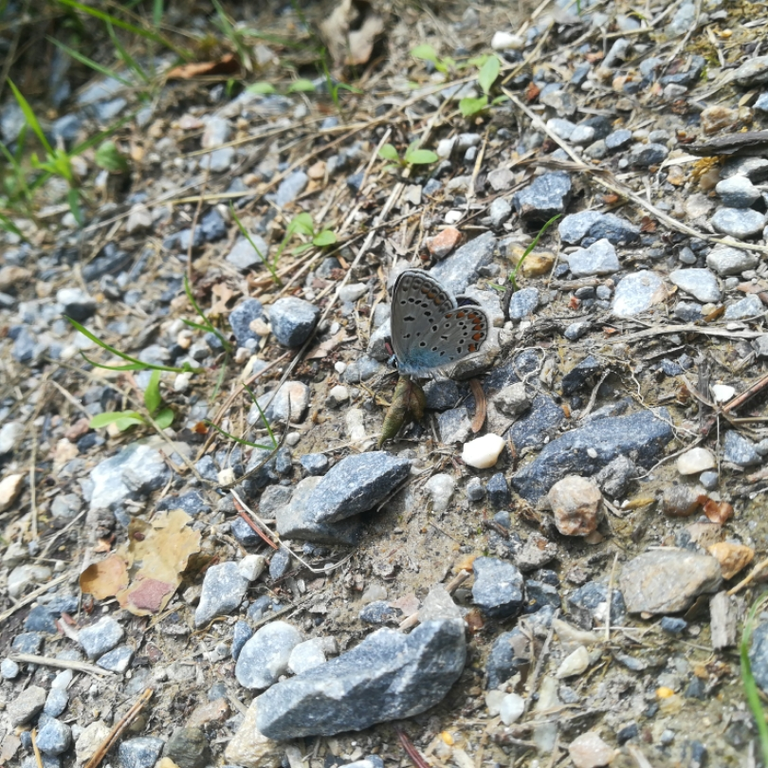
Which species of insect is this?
Polyommatus icarus
